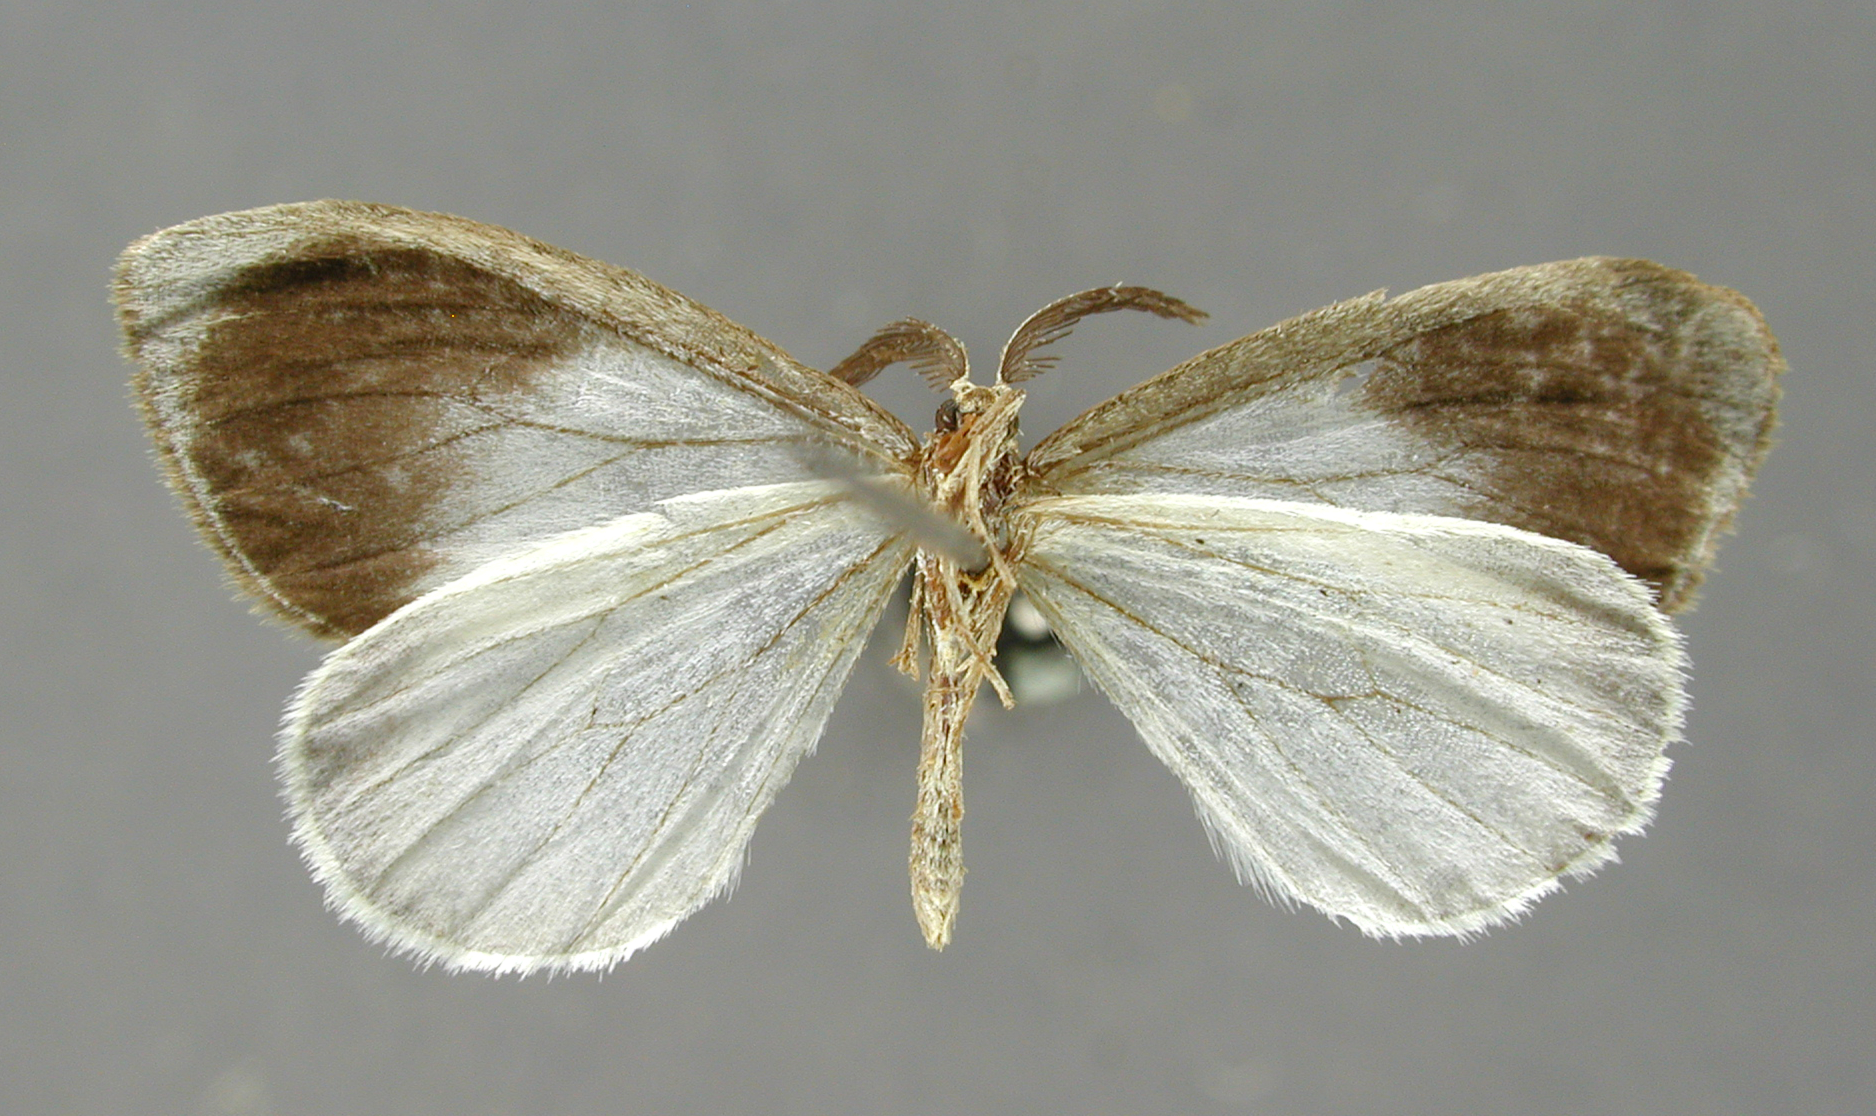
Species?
Nephodia minima
